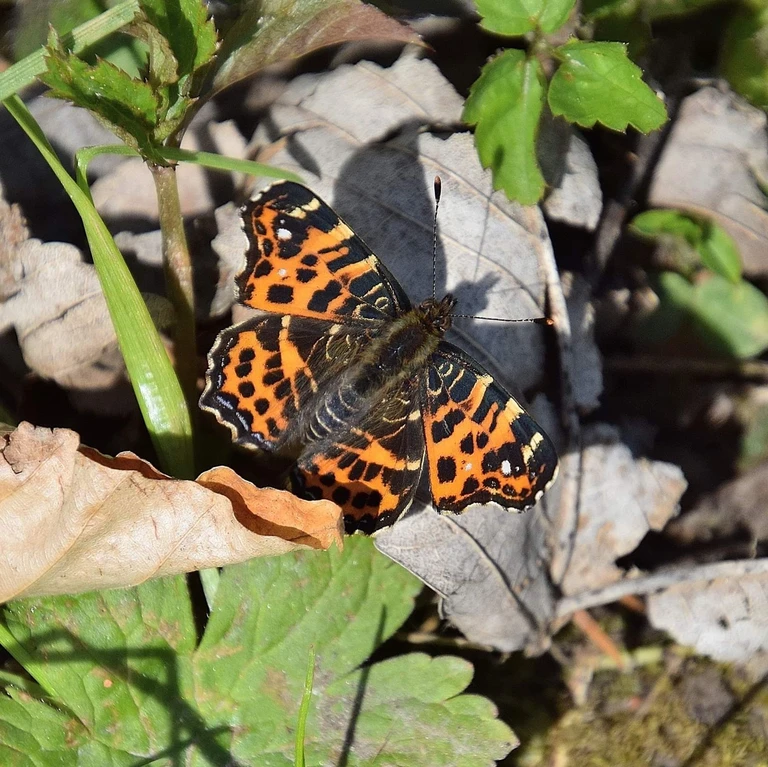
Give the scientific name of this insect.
Araschnia levana
